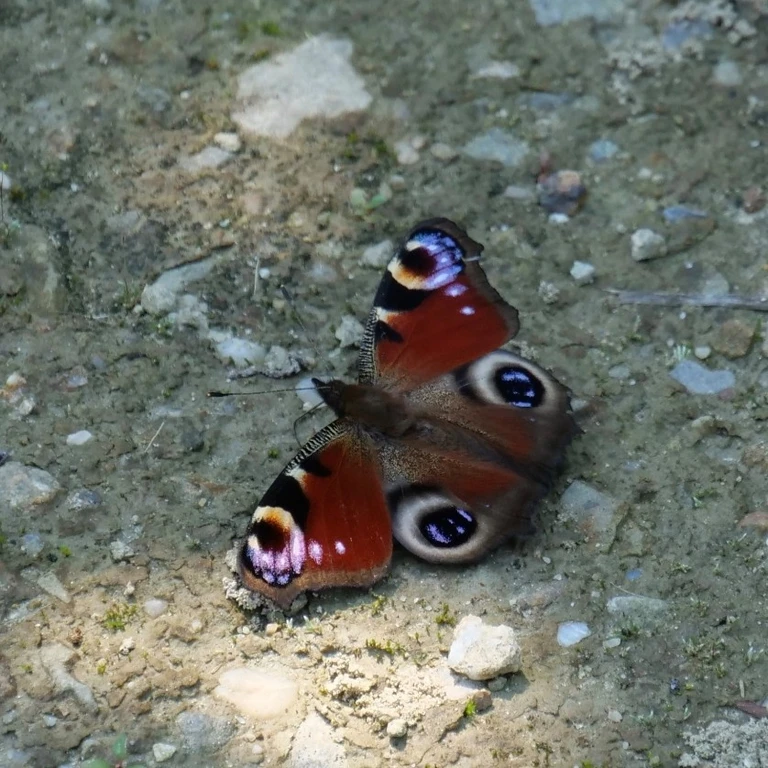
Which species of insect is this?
Aglais io
